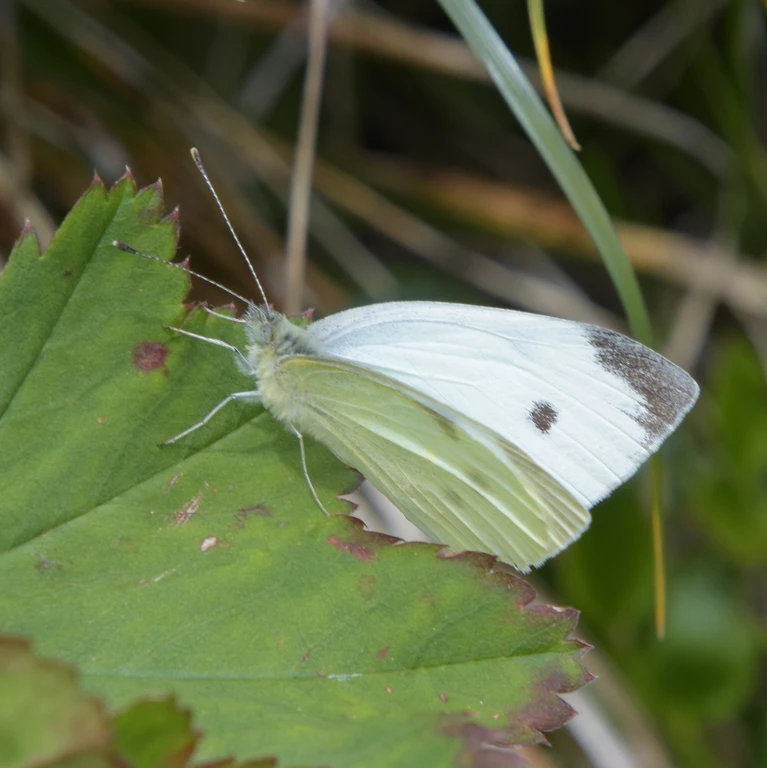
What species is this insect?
Pieris rapae
